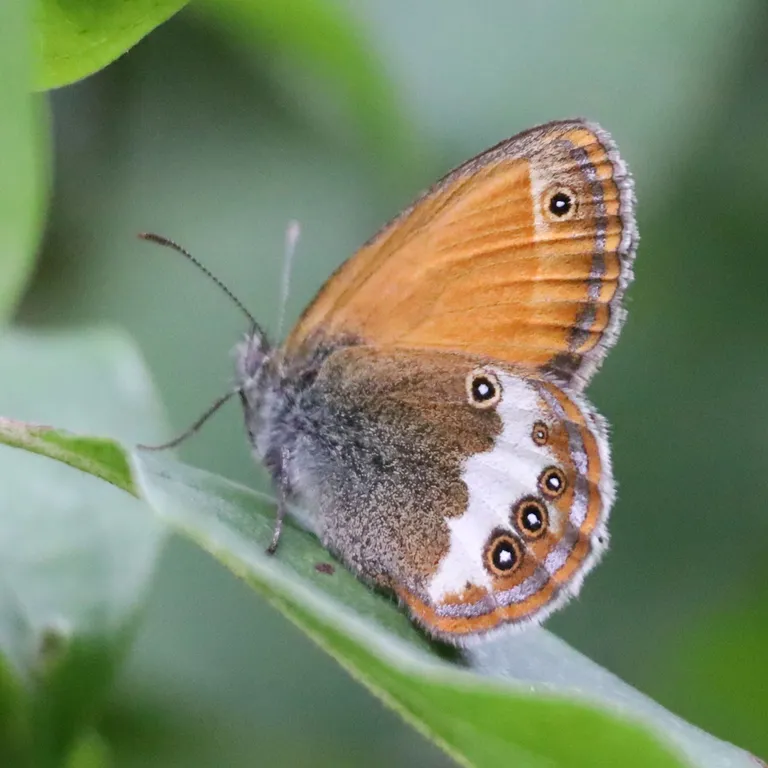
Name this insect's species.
Coenonympha arcania
